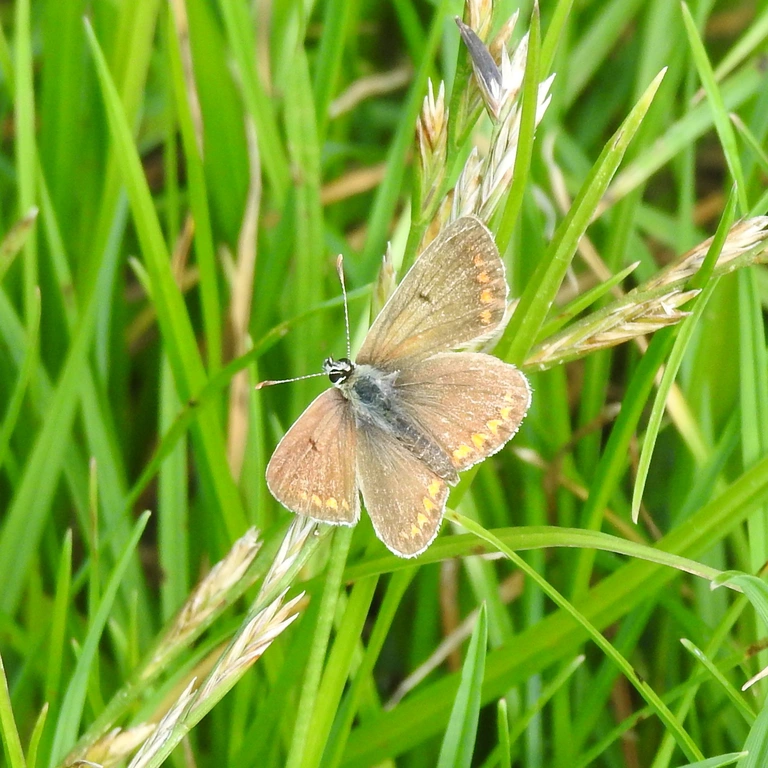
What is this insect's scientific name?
Aricia agestis/artaxerxes
